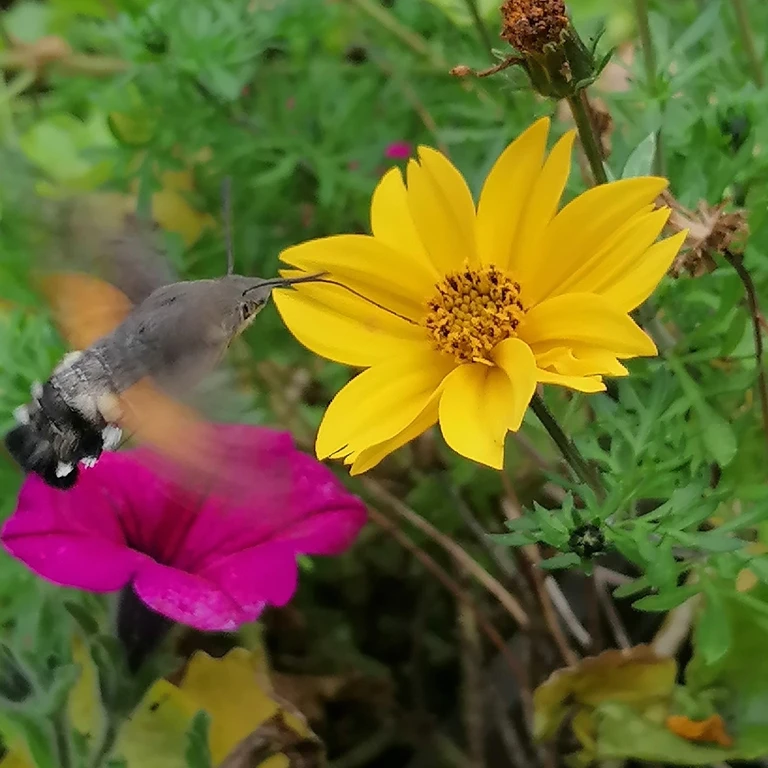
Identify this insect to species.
Macroglossum stellatarum
